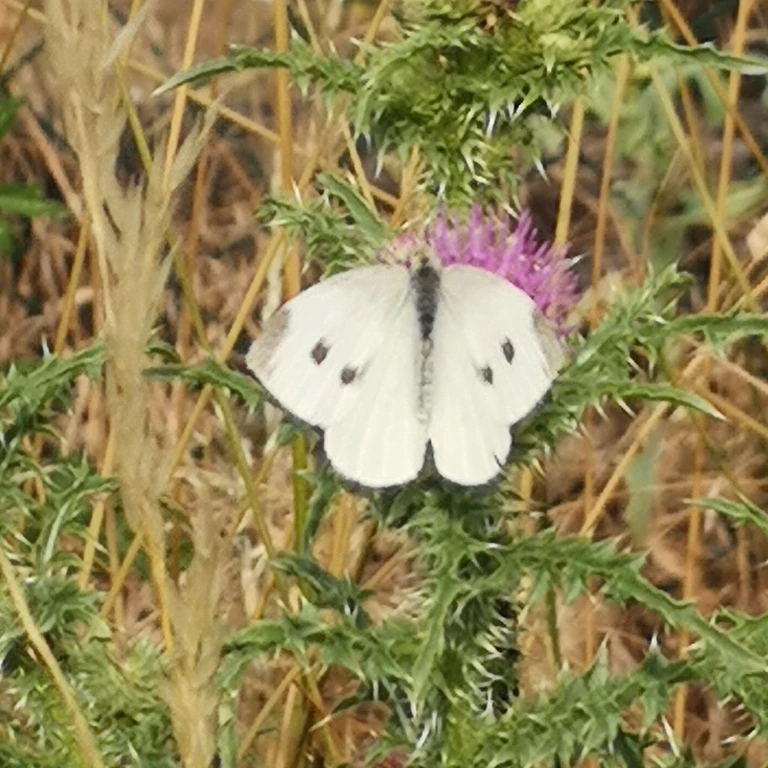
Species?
Pieris rapae
